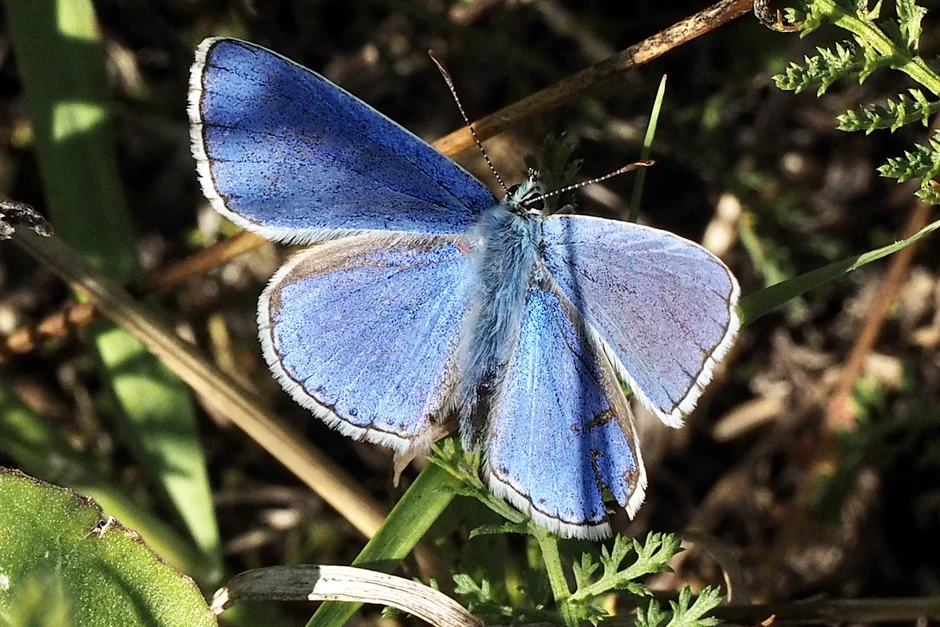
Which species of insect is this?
Lysandra bellargus
